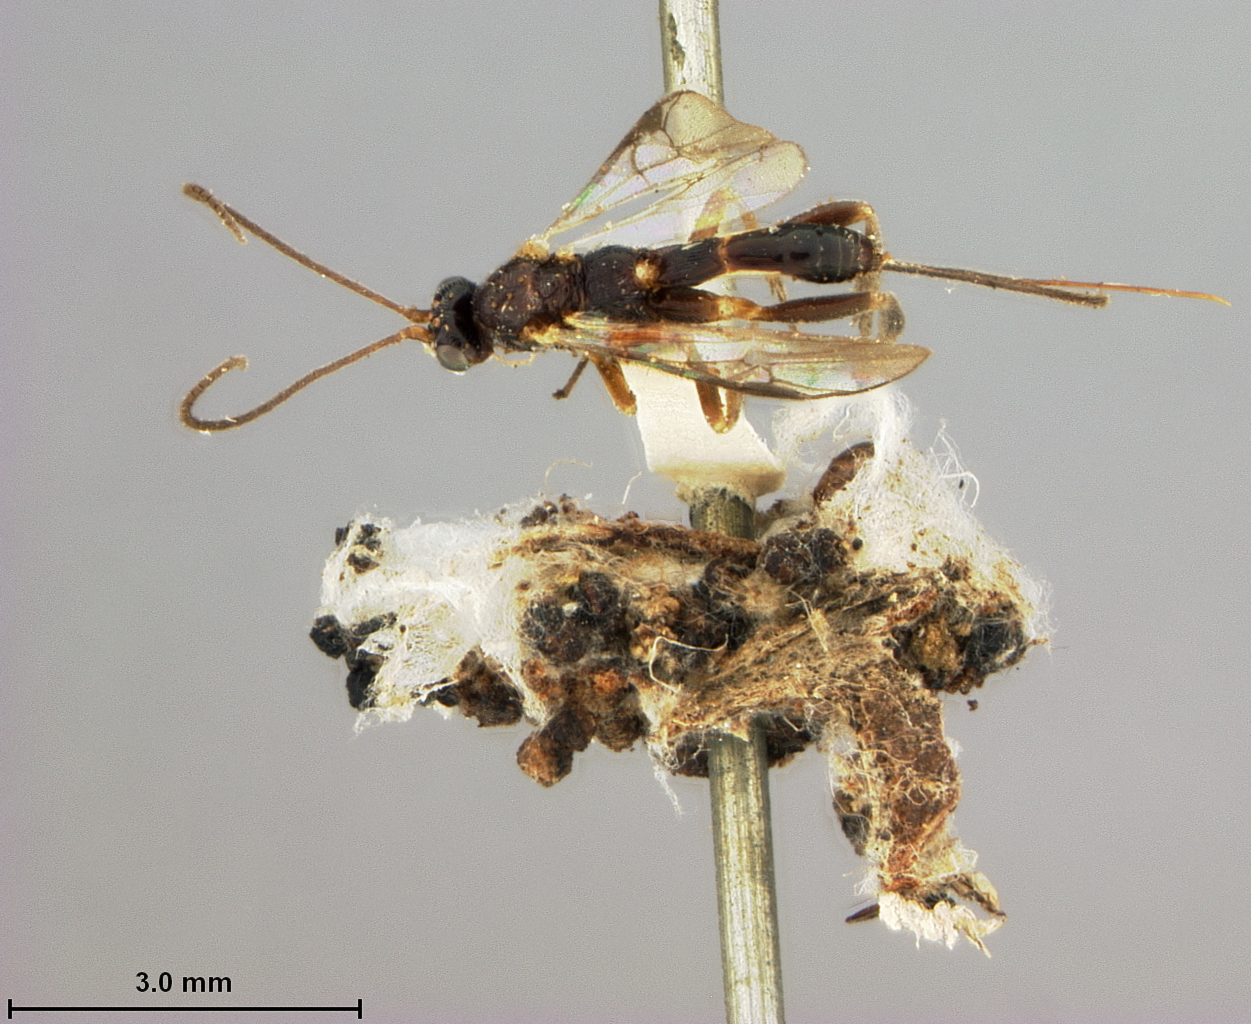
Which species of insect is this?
Microdus hawaiiensis
